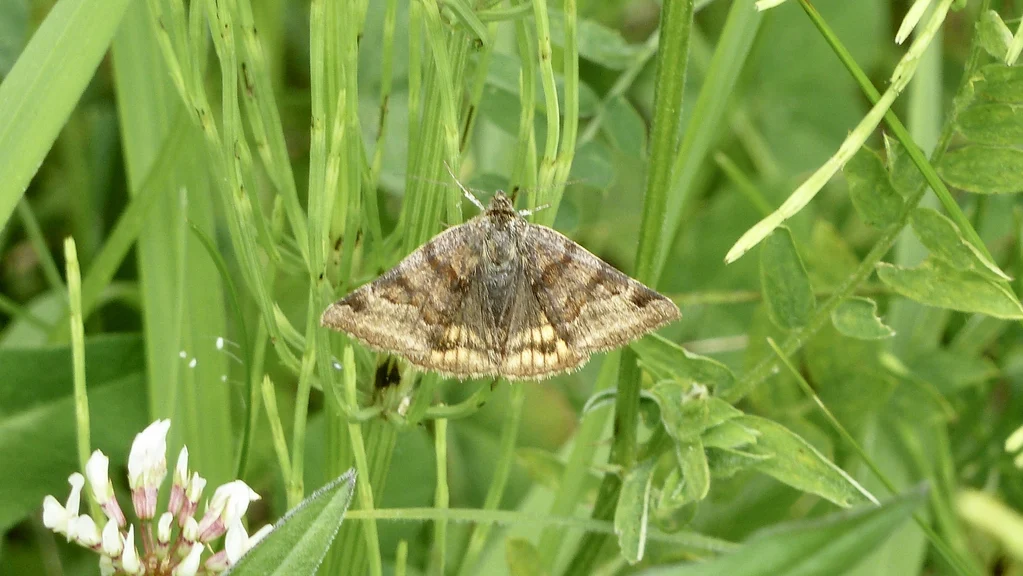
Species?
Euclidia glyphica
